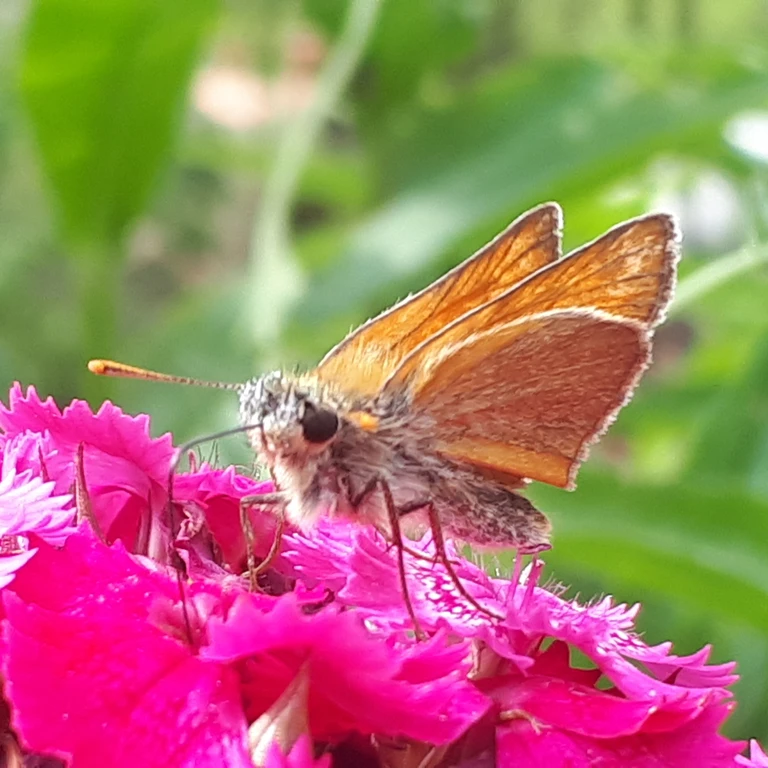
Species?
Thymelicus sylvestris
